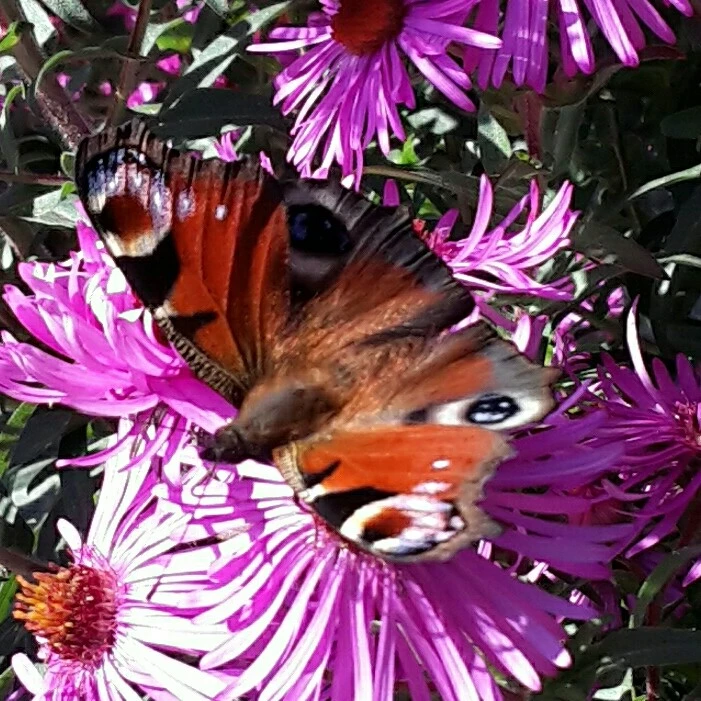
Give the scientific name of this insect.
Aglais io
